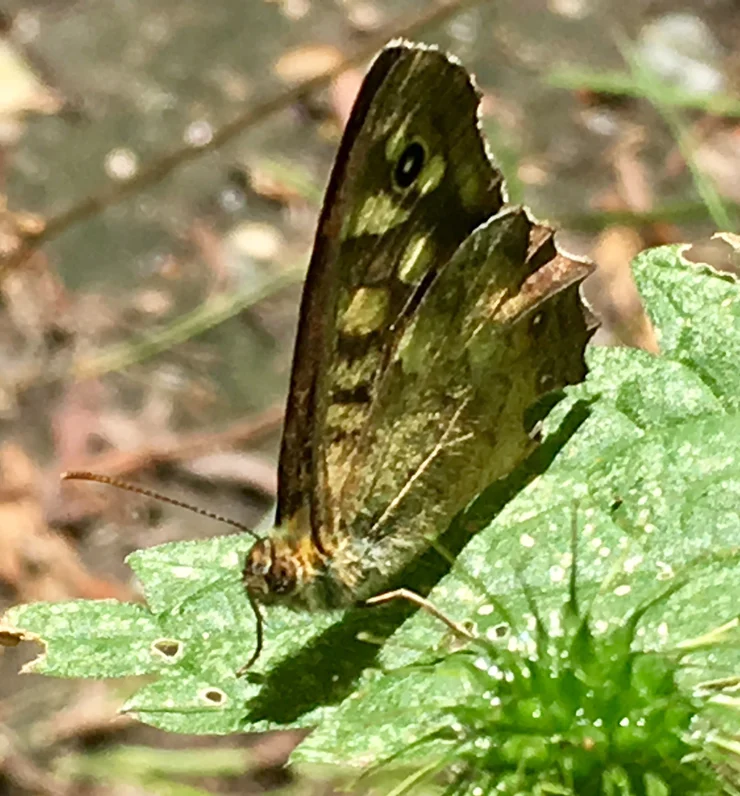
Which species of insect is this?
Pararge aegeria
